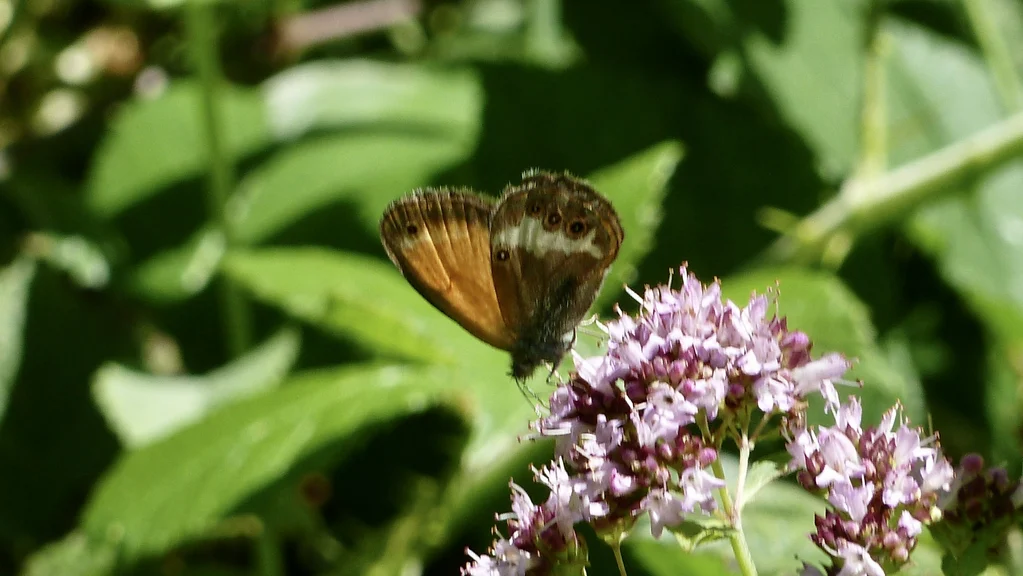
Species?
Coenonympha arcania
